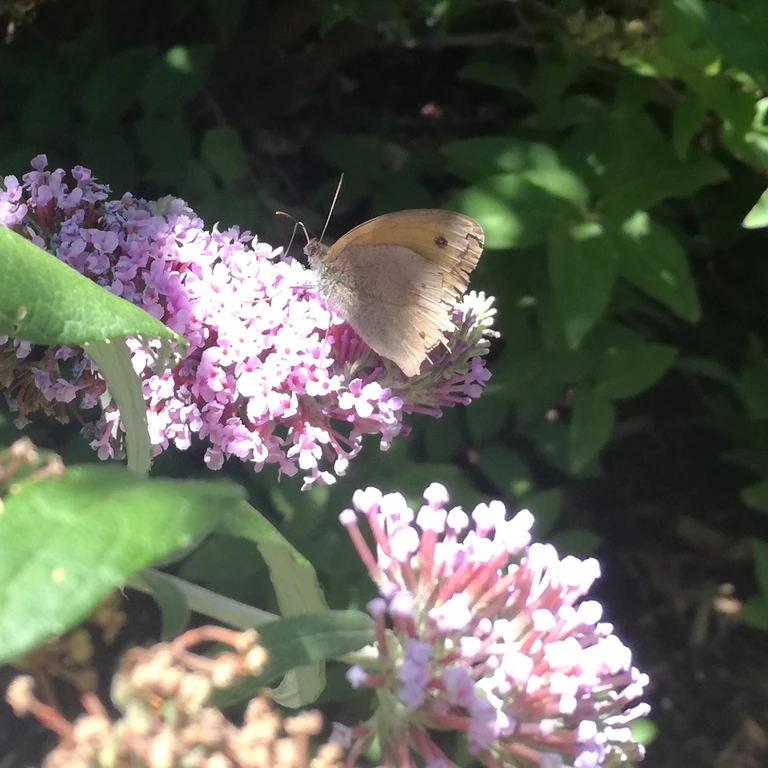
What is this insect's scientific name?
Maniola jurtina
